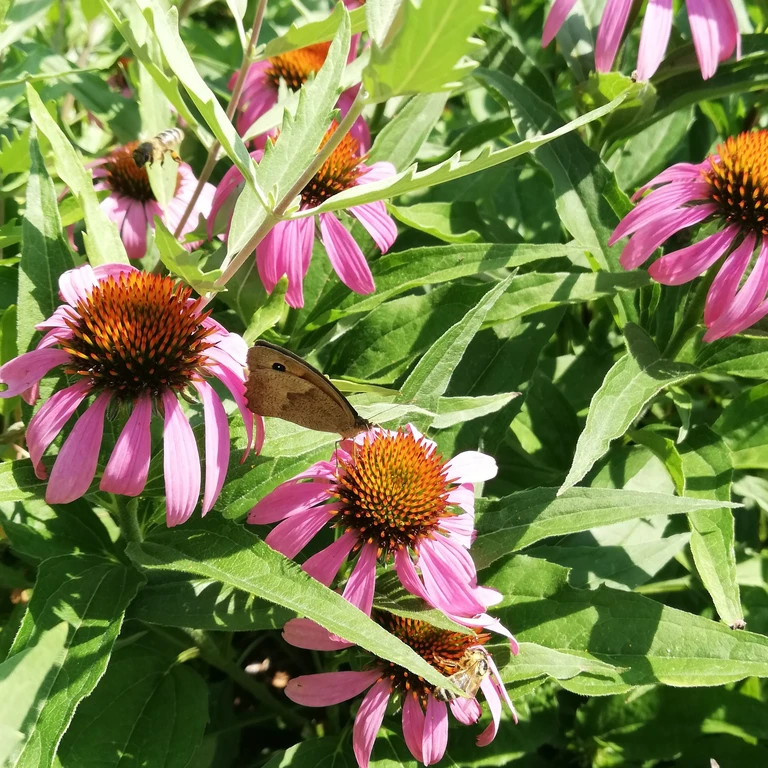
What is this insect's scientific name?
Maniola jurtina
